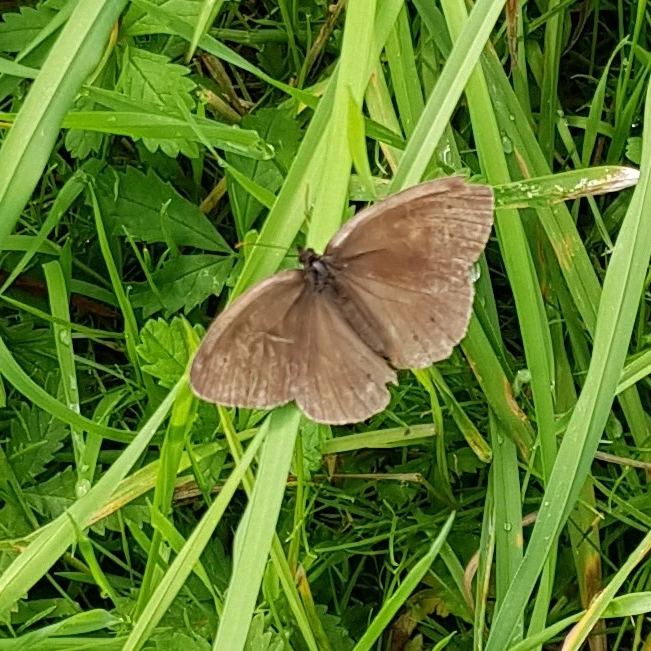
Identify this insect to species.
Aphantopus hyperantus
